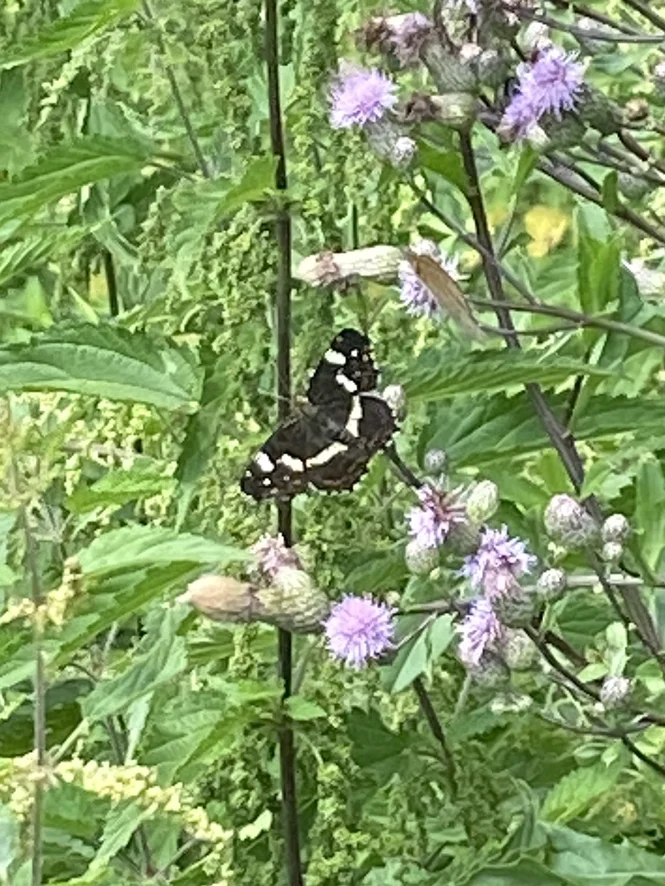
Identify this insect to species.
Araschnia levana
